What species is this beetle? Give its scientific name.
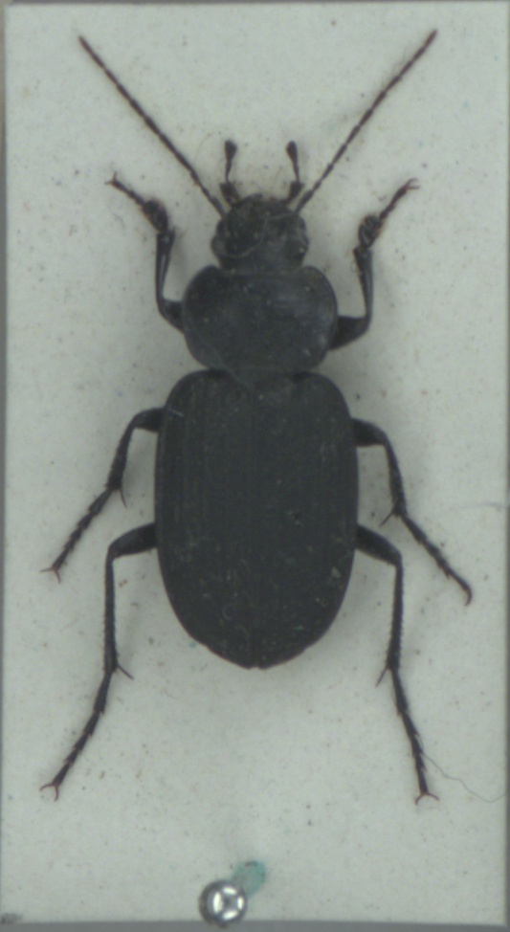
Licinus punctatulus
